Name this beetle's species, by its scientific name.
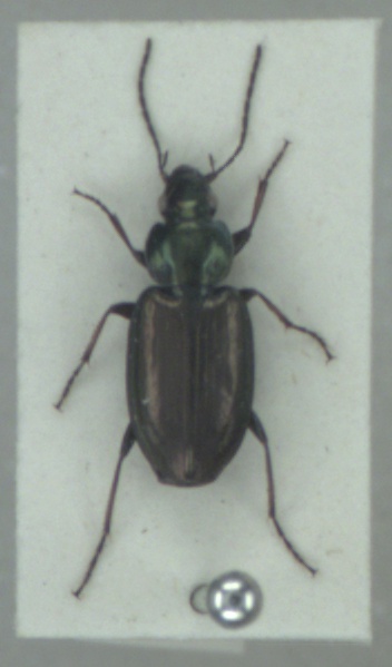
Agonum muelleri
